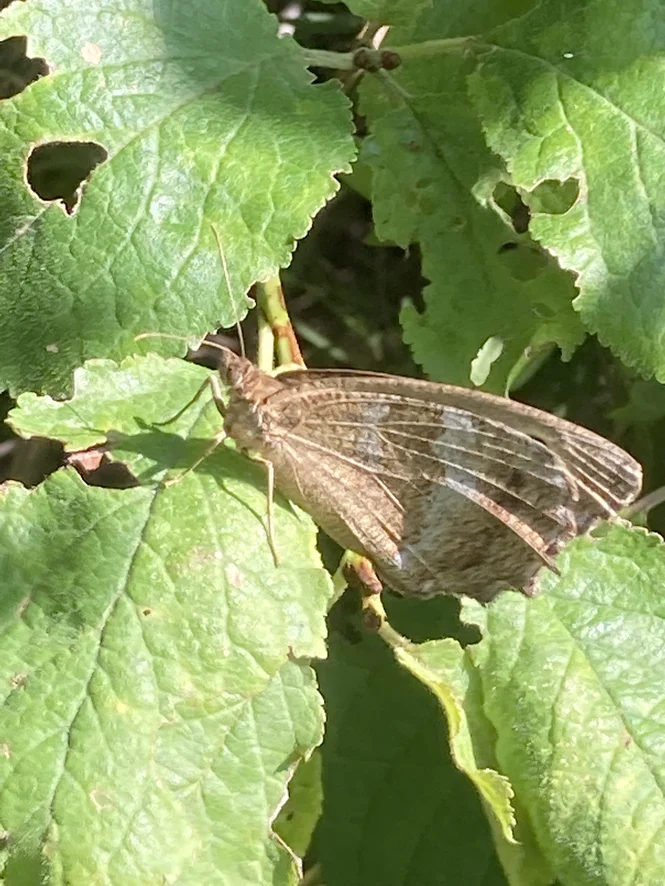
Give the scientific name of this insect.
Minois dryas
